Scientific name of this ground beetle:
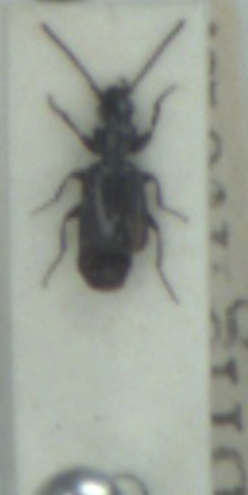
Microlestes maurus
